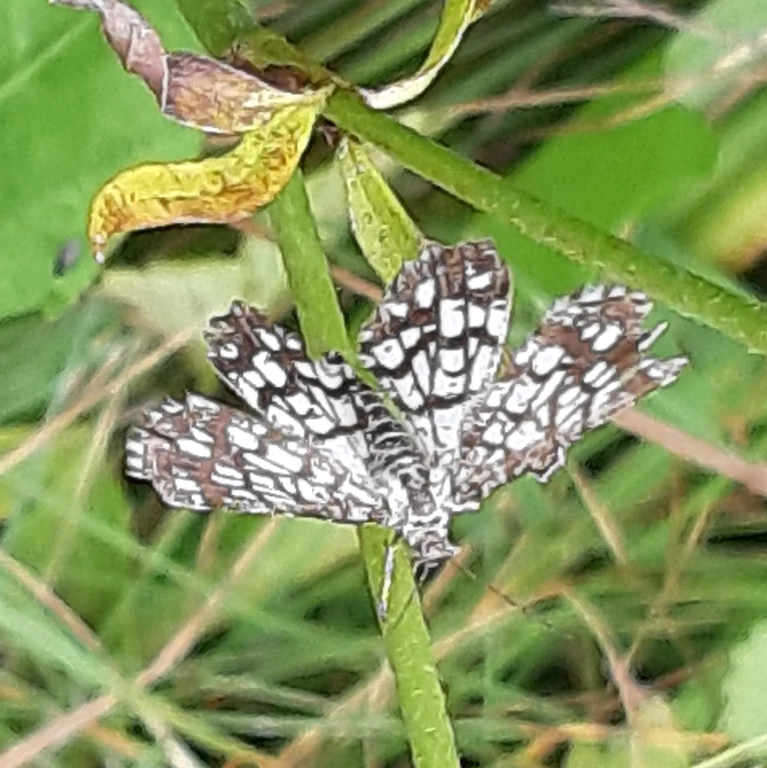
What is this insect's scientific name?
Chiasmia clathrata
